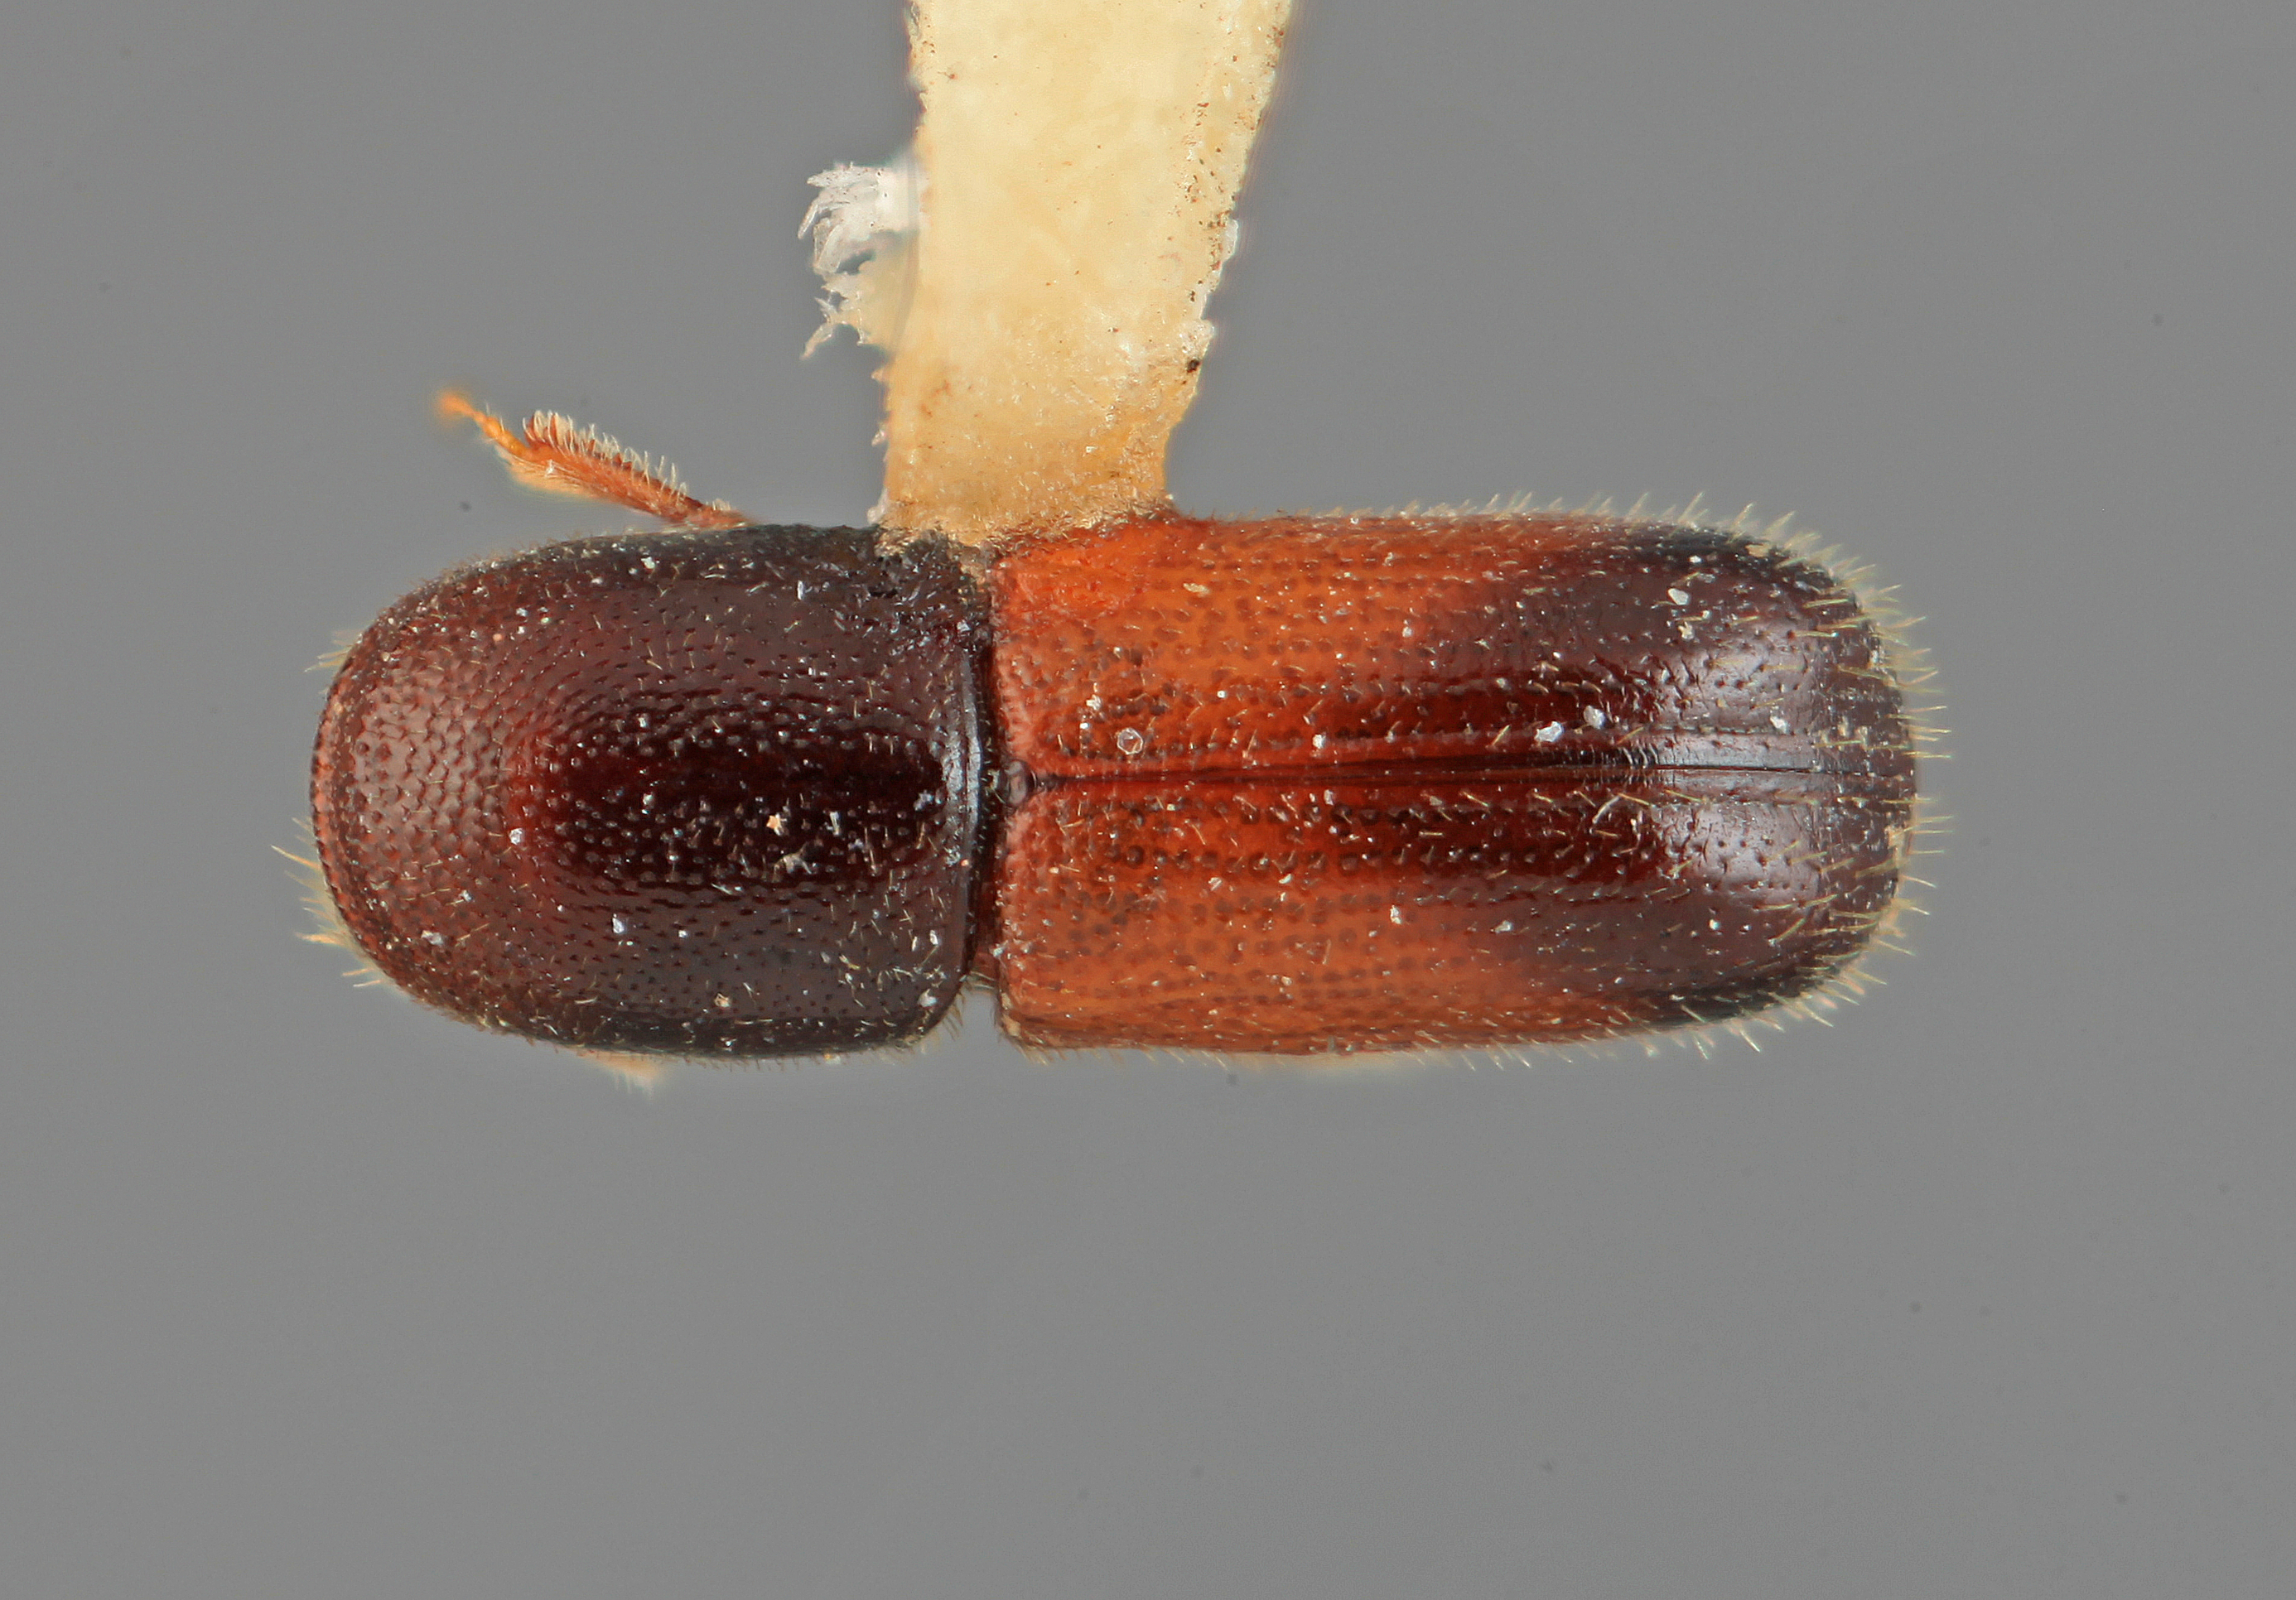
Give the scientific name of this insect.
Araptus excavatus
